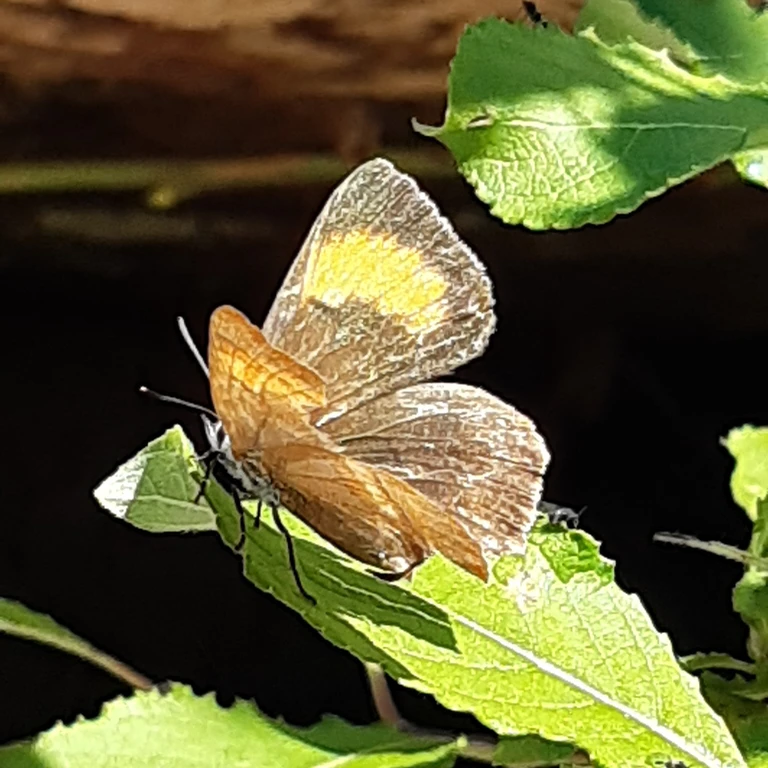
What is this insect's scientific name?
Thecla betulae
